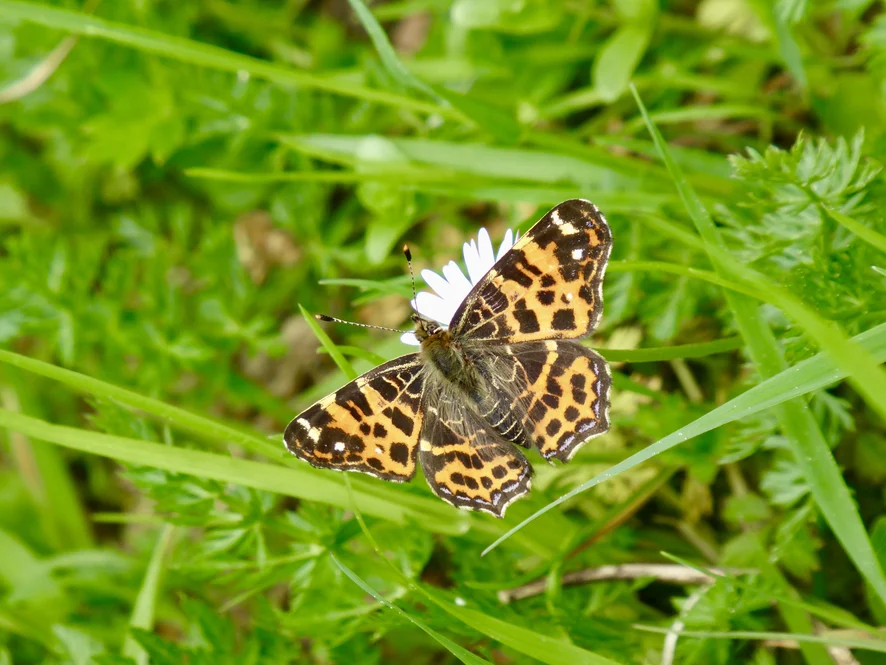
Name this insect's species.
Araschnia levana
